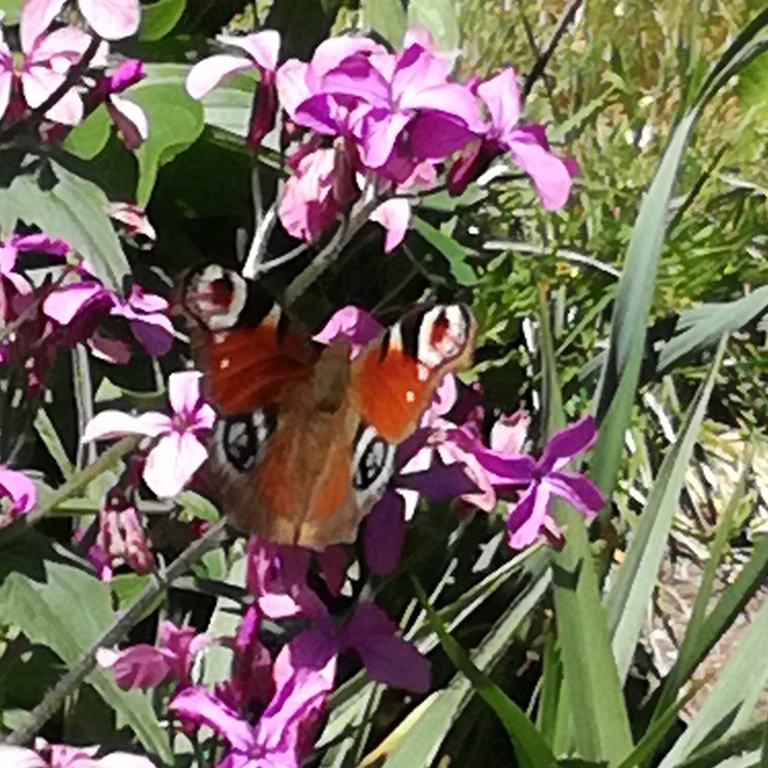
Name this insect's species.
Aglais io
